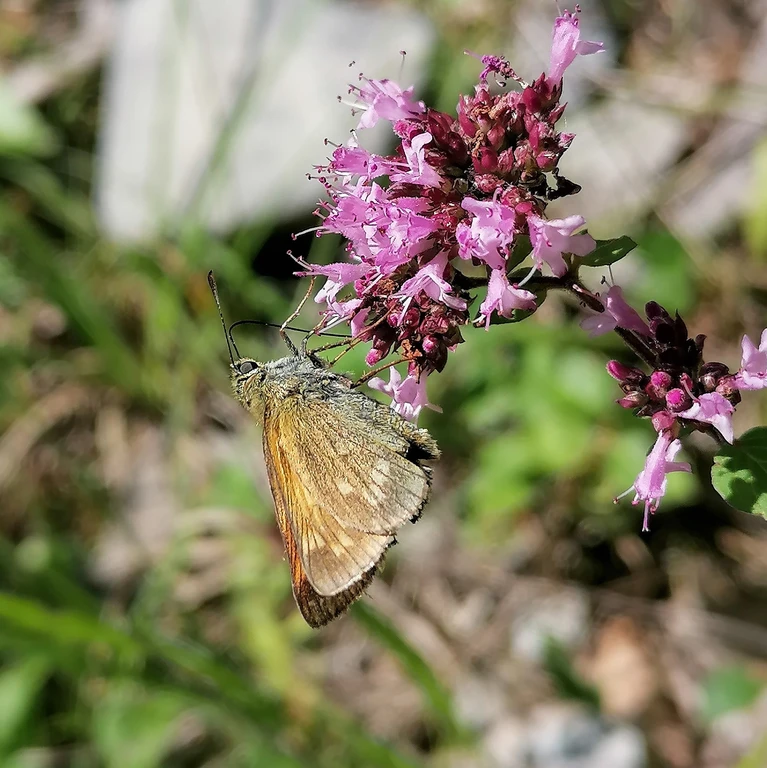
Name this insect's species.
Ochlodes sylvanus (also Ochlodes venata)
